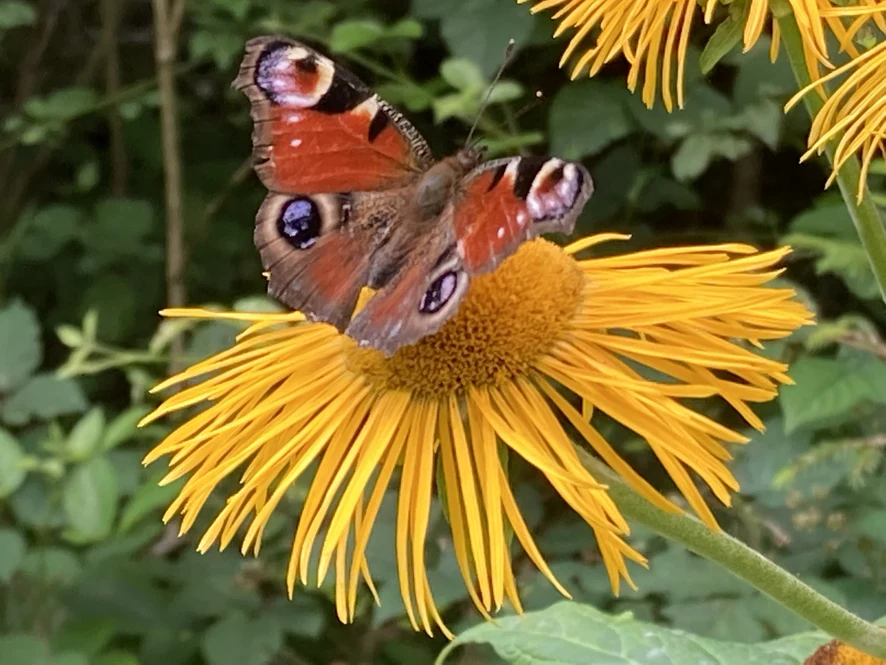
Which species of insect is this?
Aglais io
